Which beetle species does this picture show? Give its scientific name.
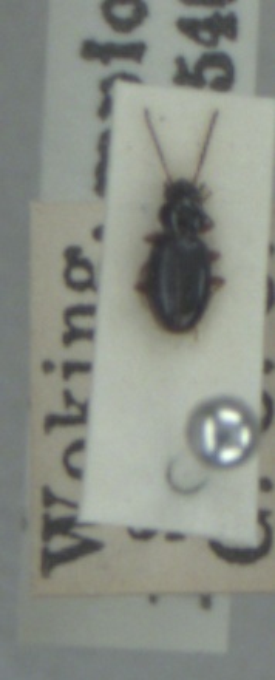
Bembidion gilvipes
